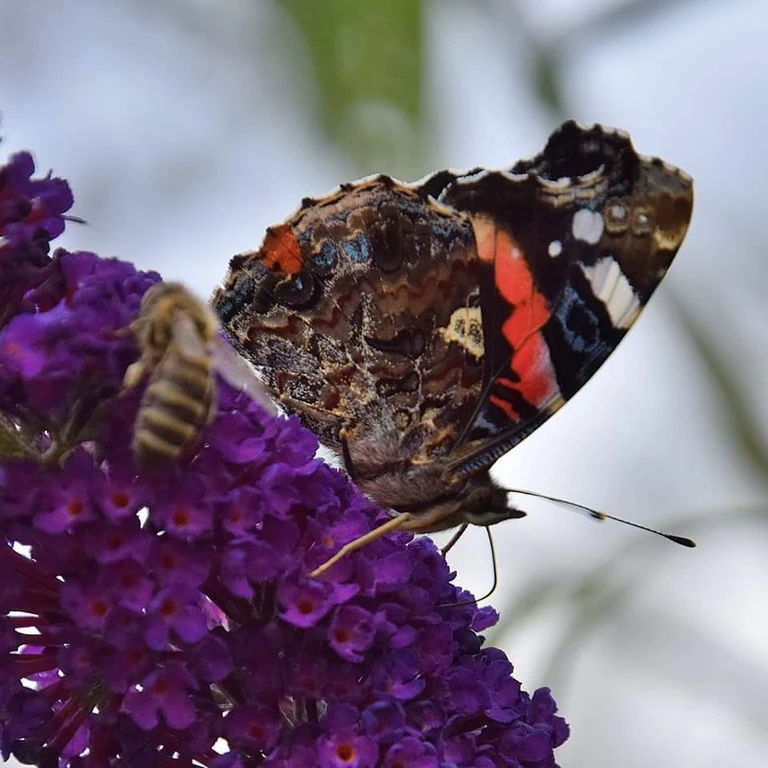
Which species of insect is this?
Vanessa atalanta
